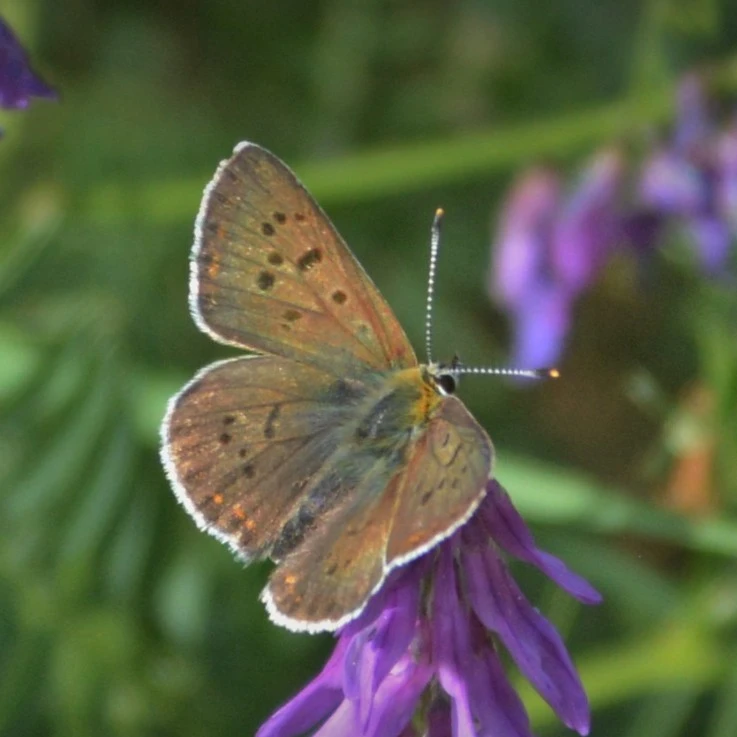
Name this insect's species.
Lycaena tityrus (also Loweia tityrus)
